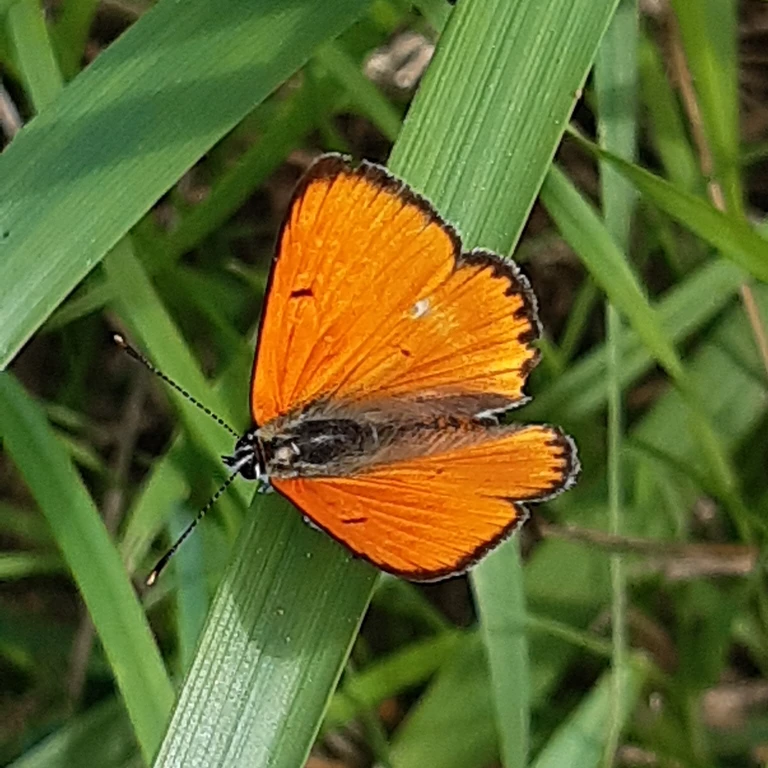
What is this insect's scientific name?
Lycaena dispar
